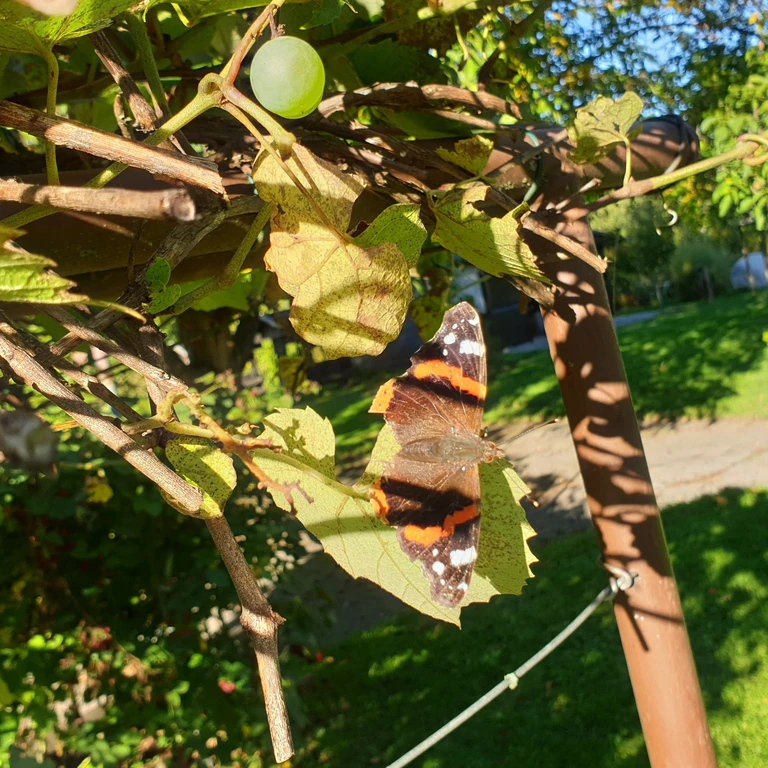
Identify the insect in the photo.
Vanessa atalanta
